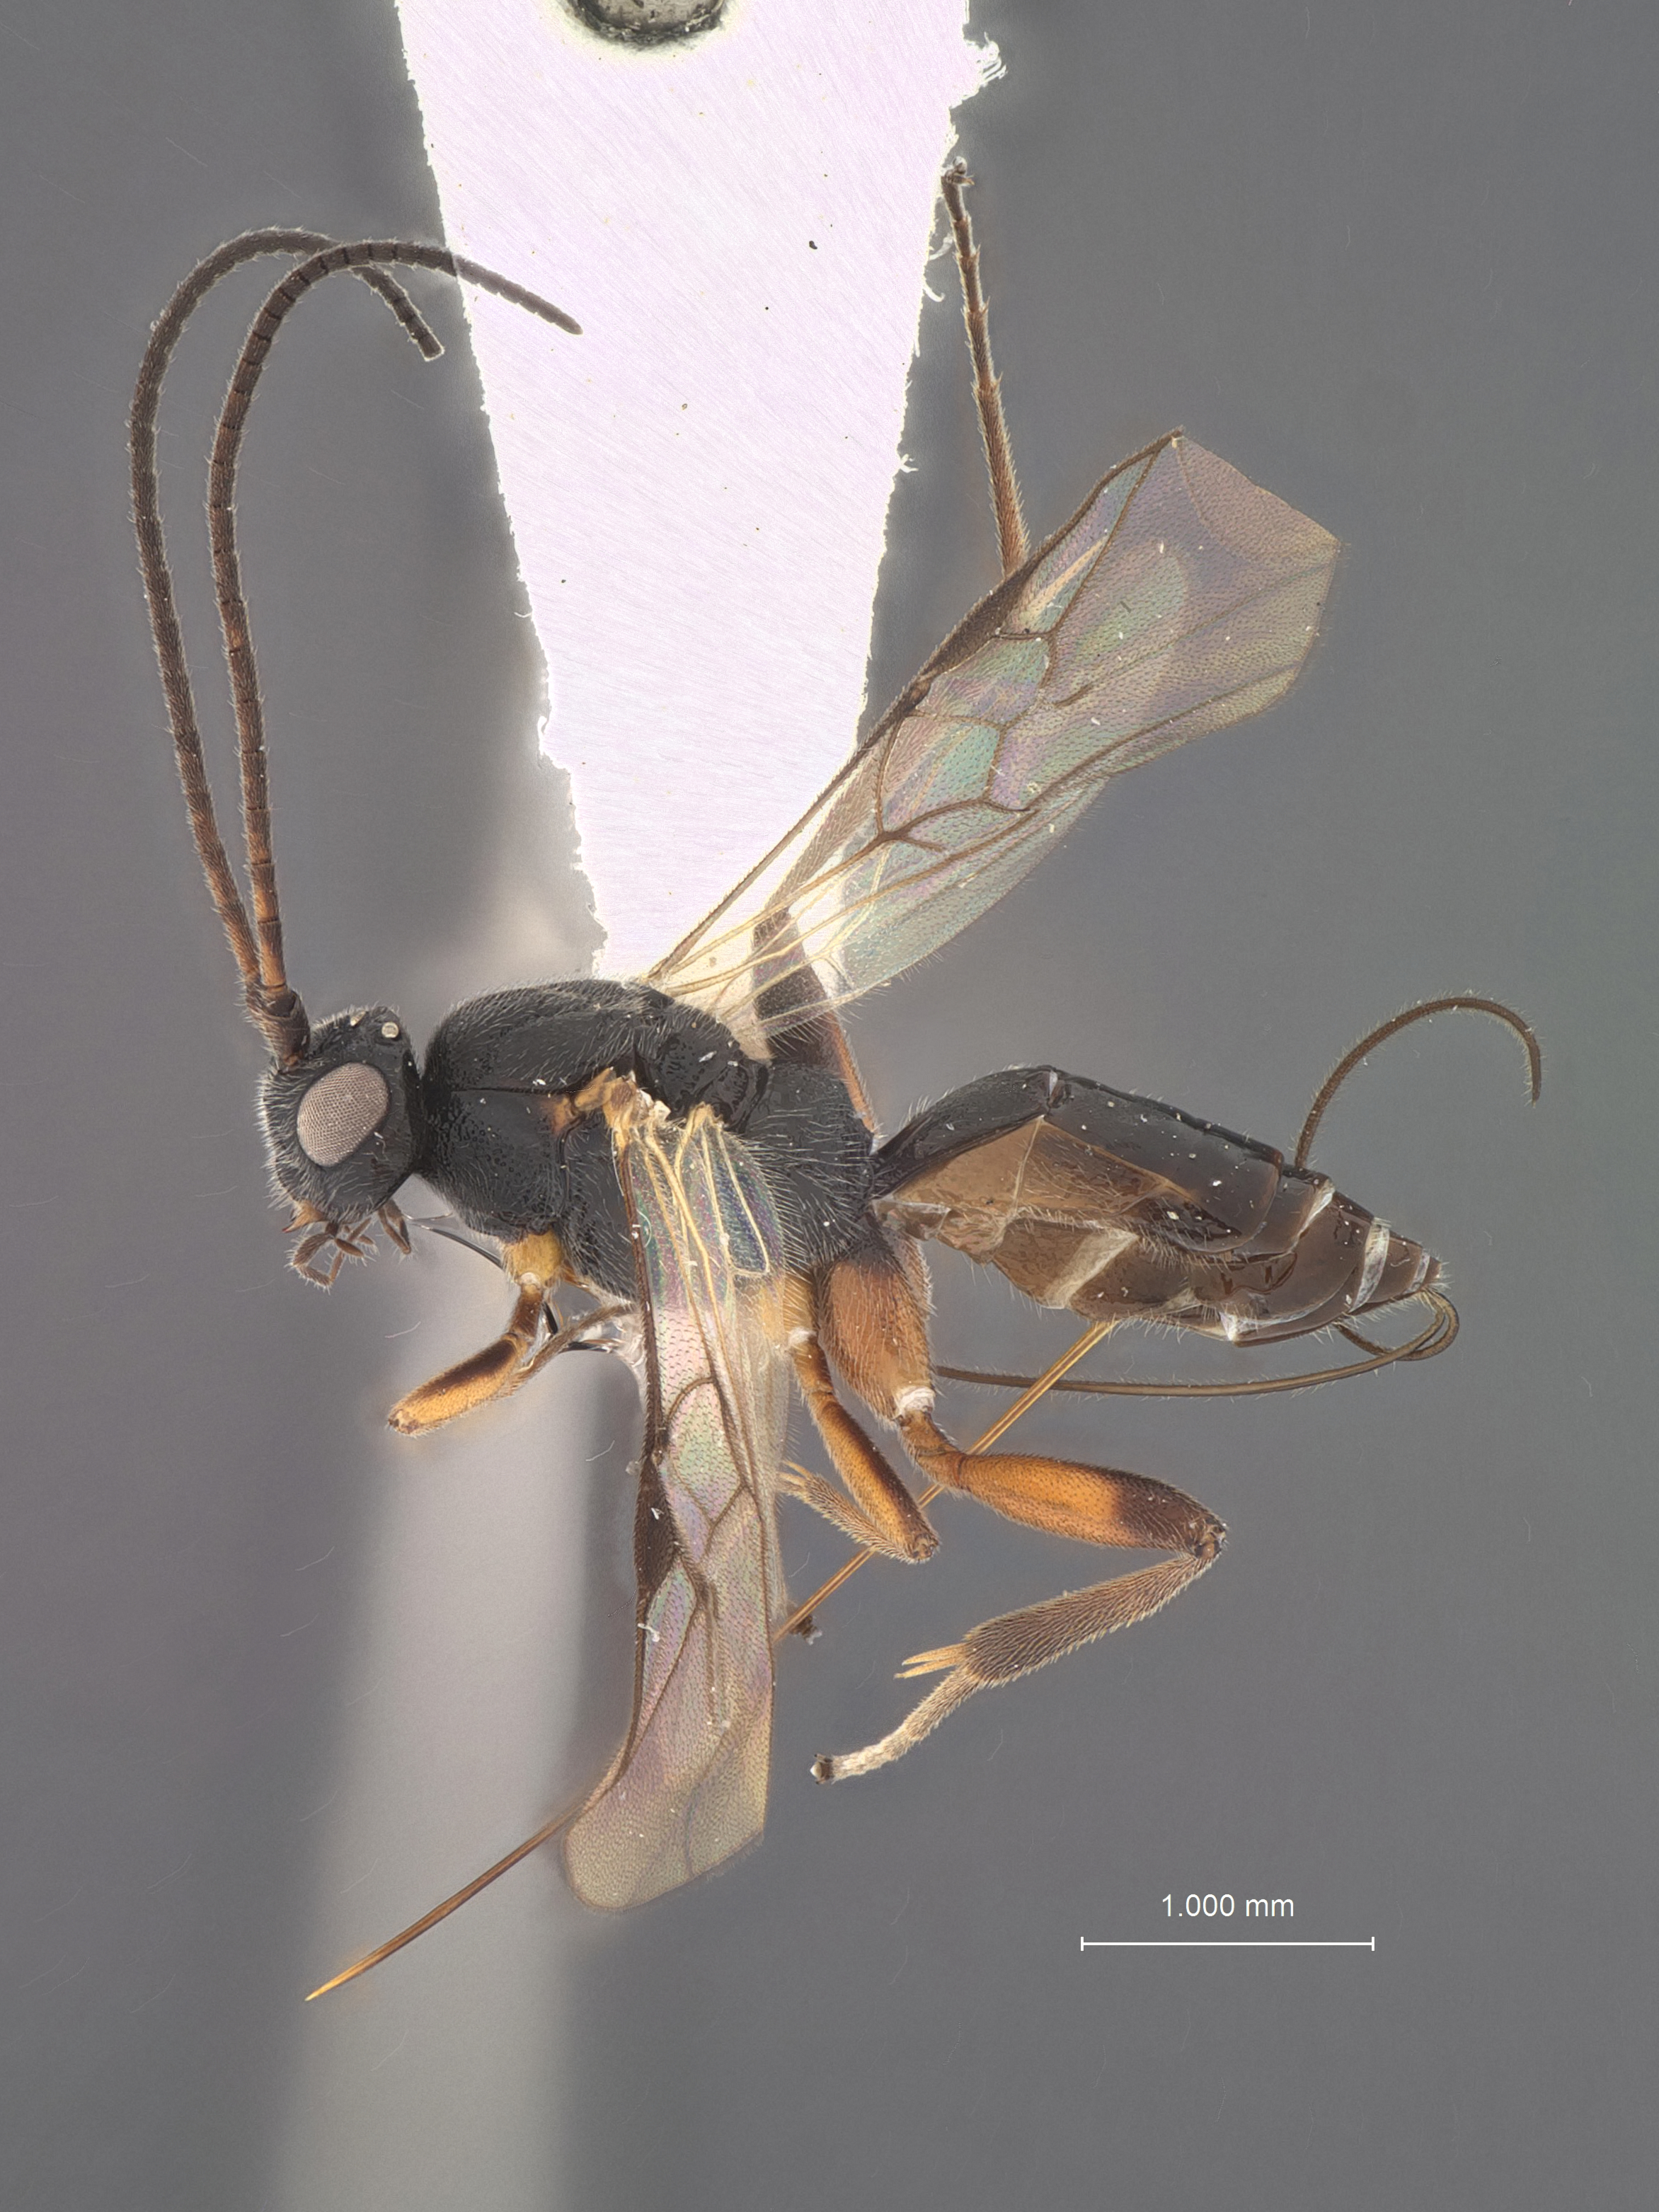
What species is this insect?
Orgilus nitidus
